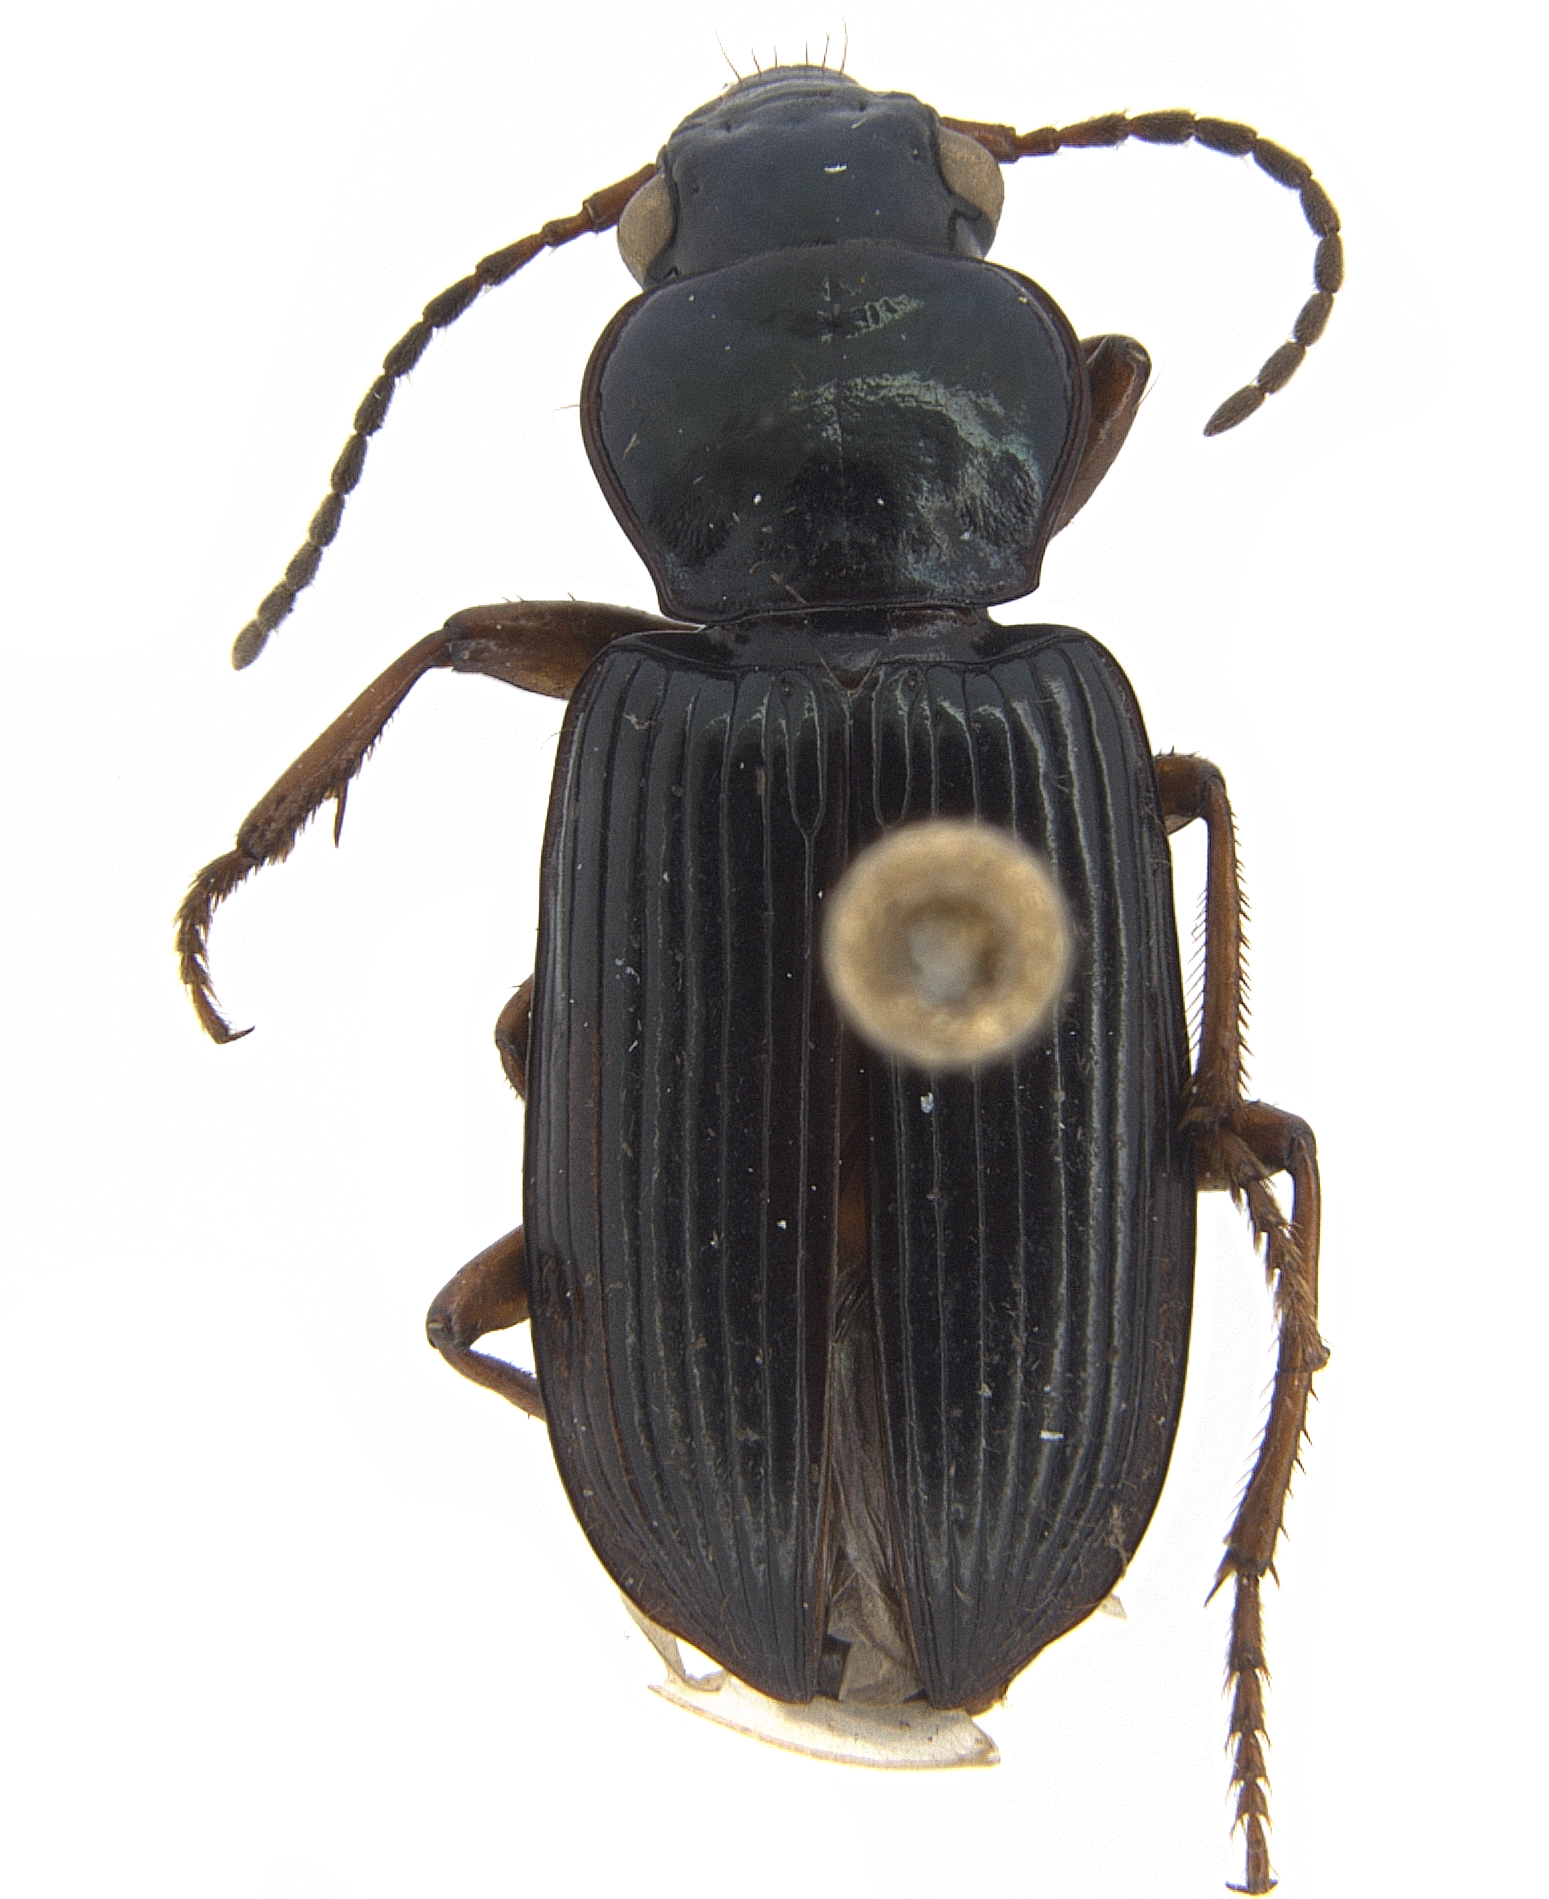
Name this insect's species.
Trichopselaphus minor
